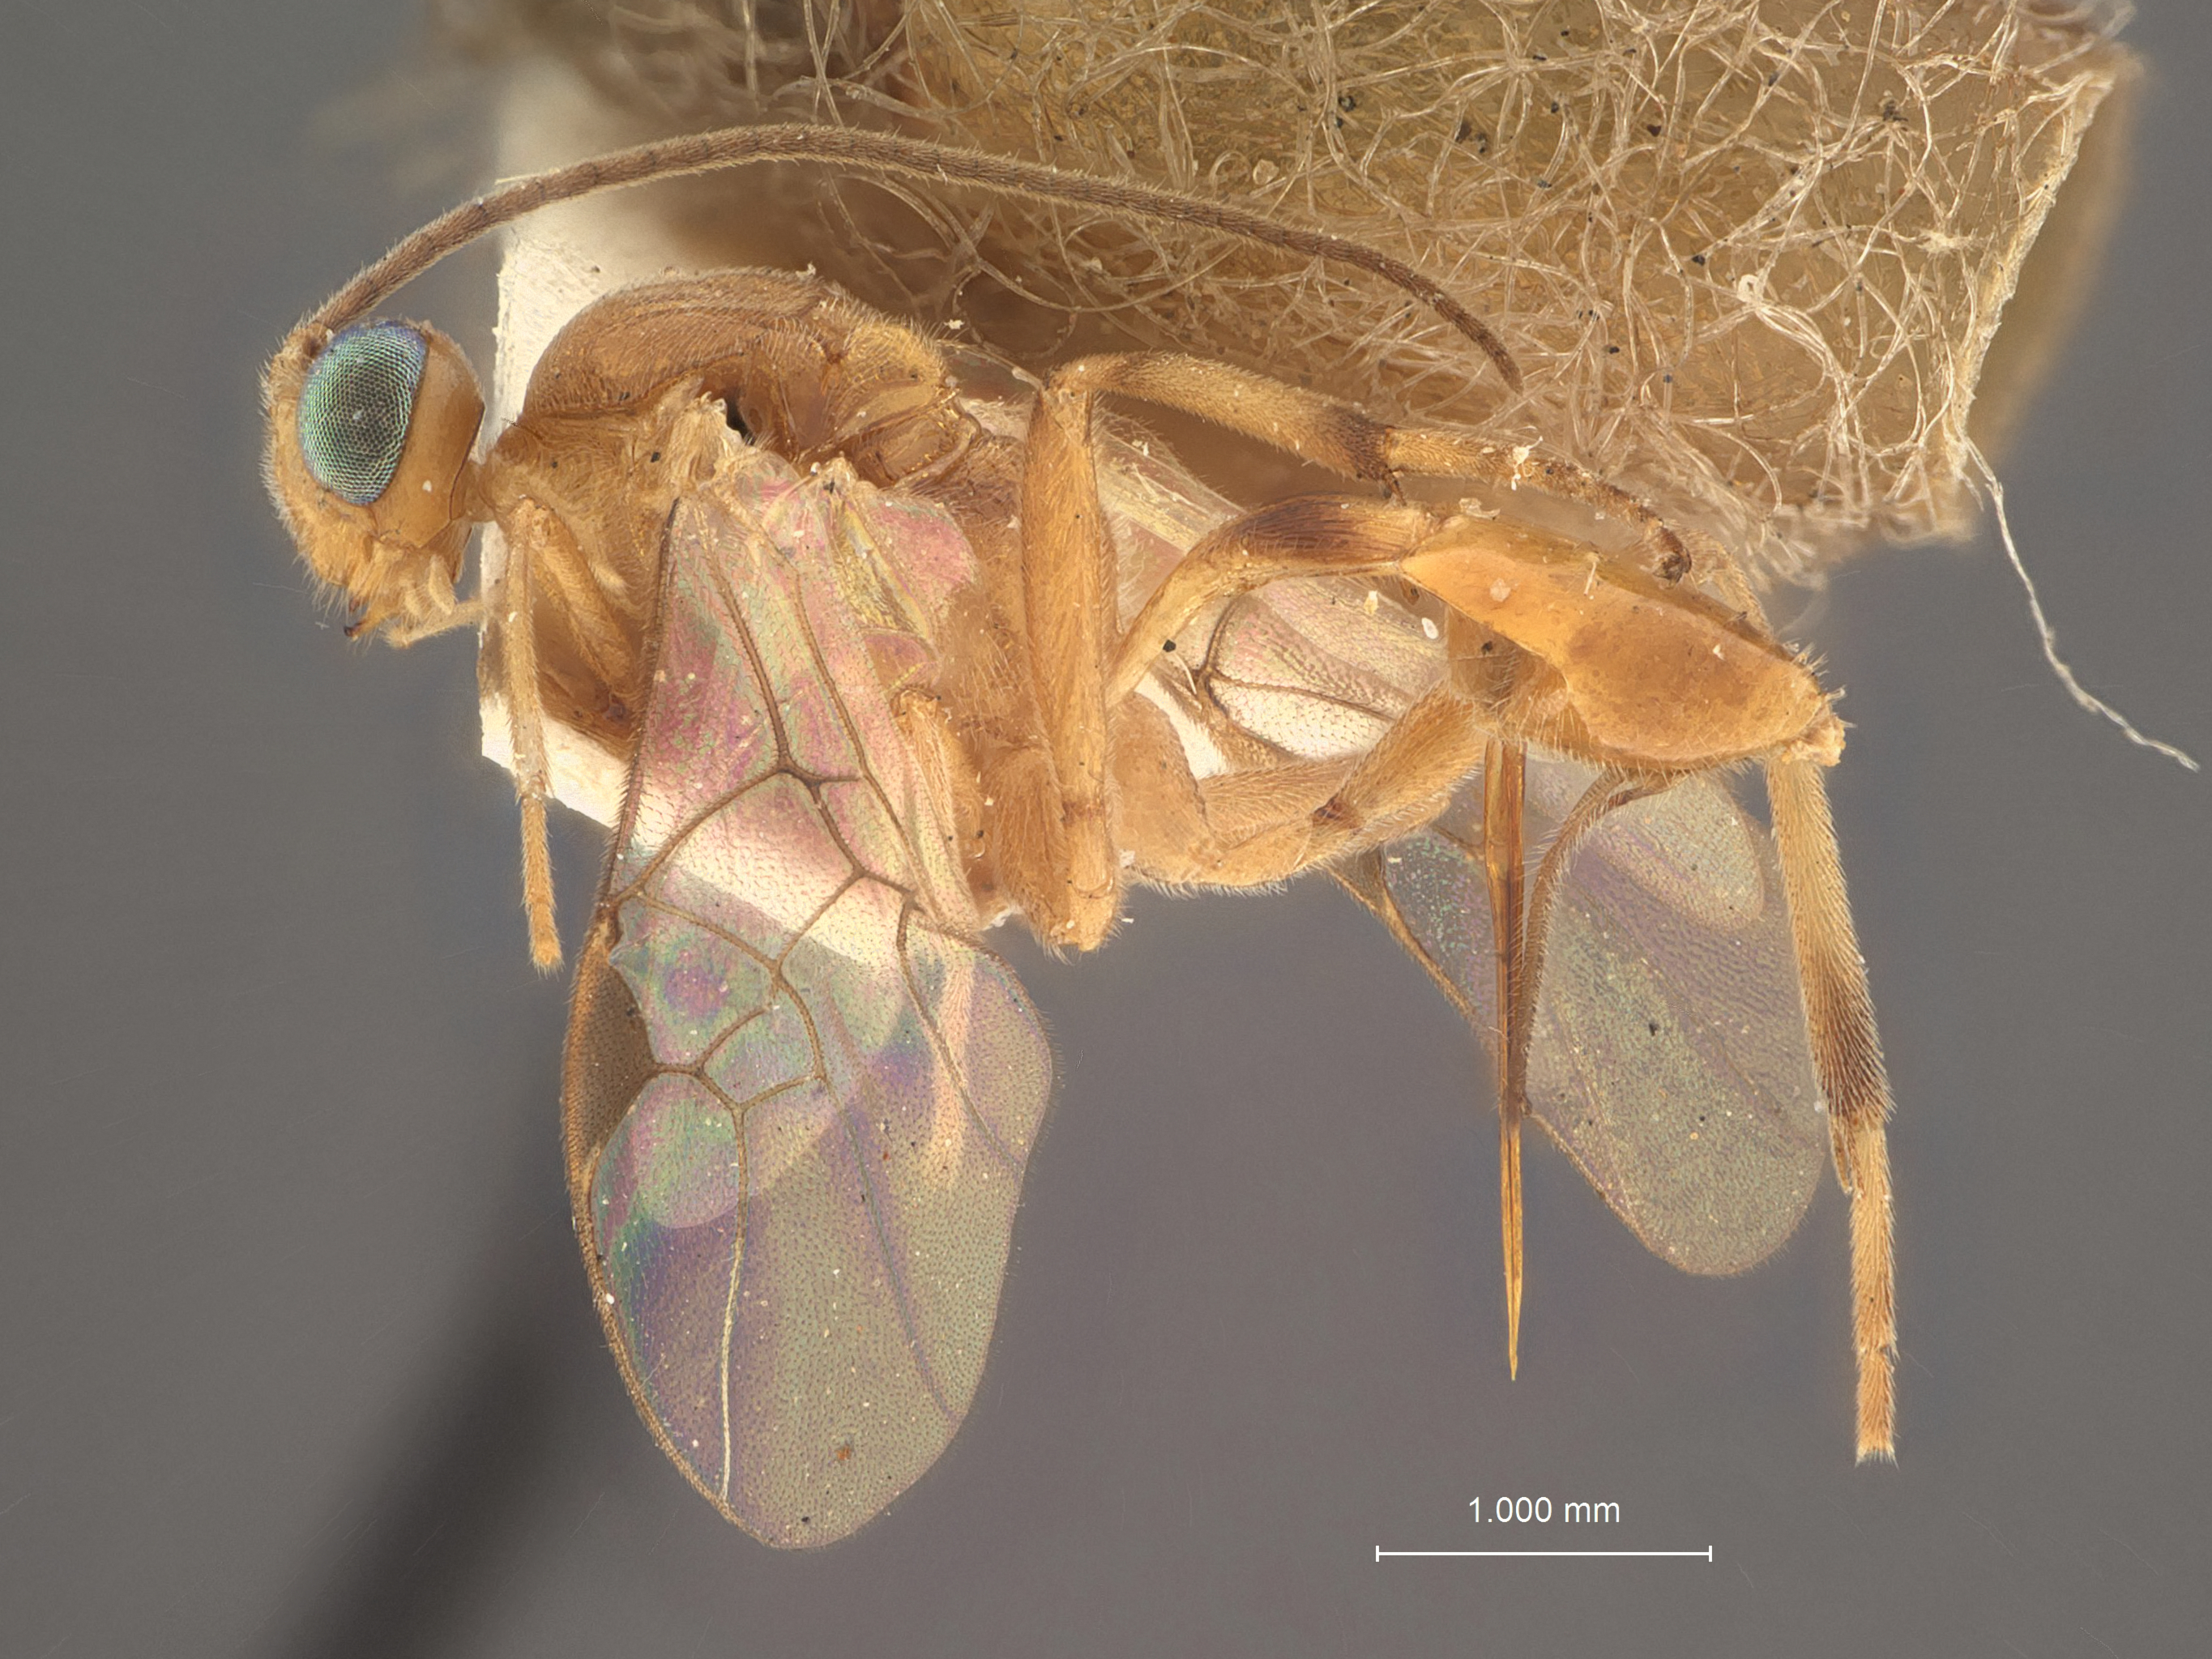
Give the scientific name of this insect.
Meteorus datanae
